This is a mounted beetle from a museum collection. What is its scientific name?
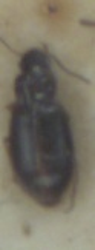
Bradycellus ruficollis
